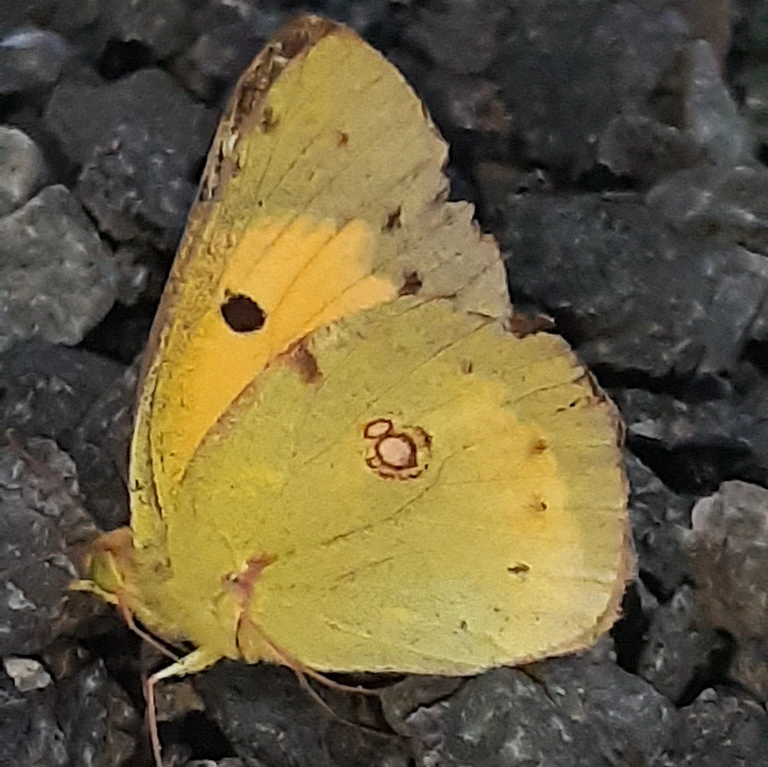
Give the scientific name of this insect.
Colias croceus
